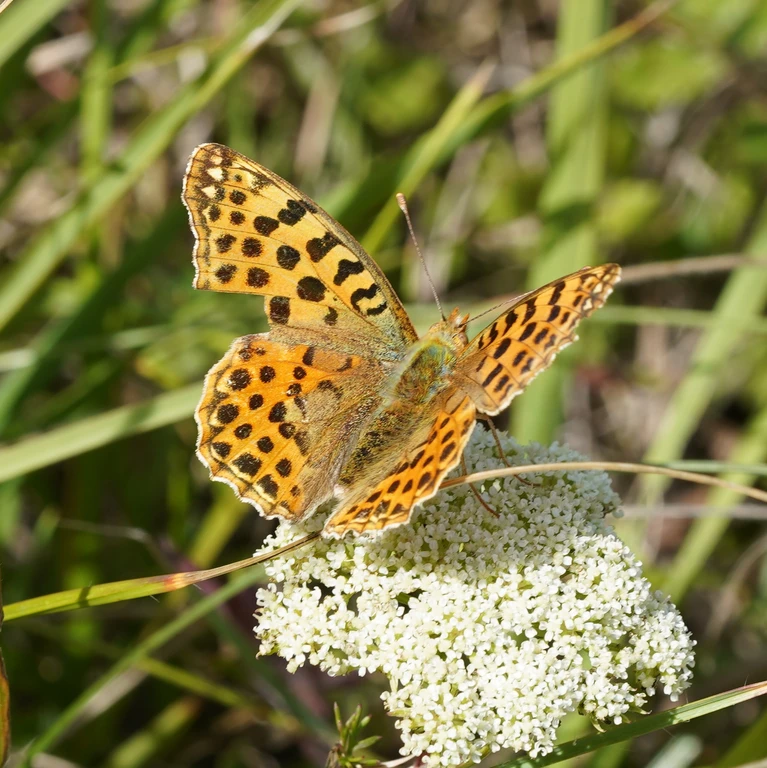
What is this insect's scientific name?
Issoria lathonia
